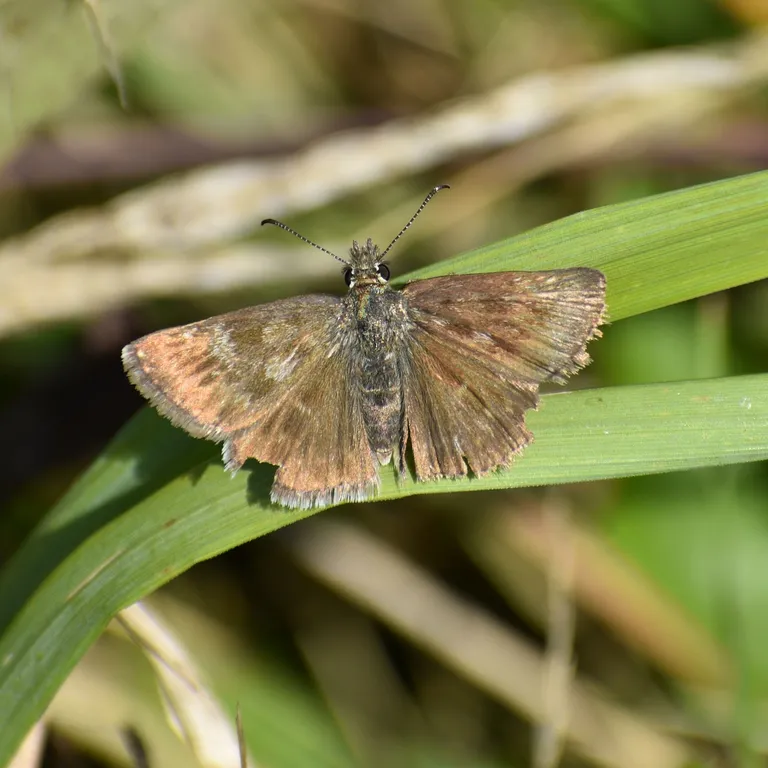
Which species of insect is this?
Erynnis tages
